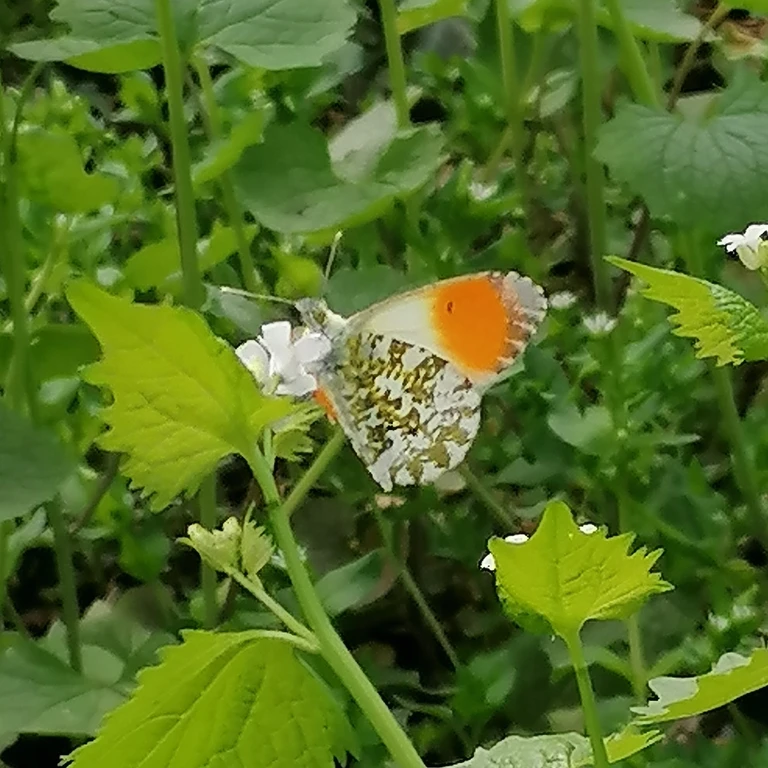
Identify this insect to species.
Anthocharis cardamines
